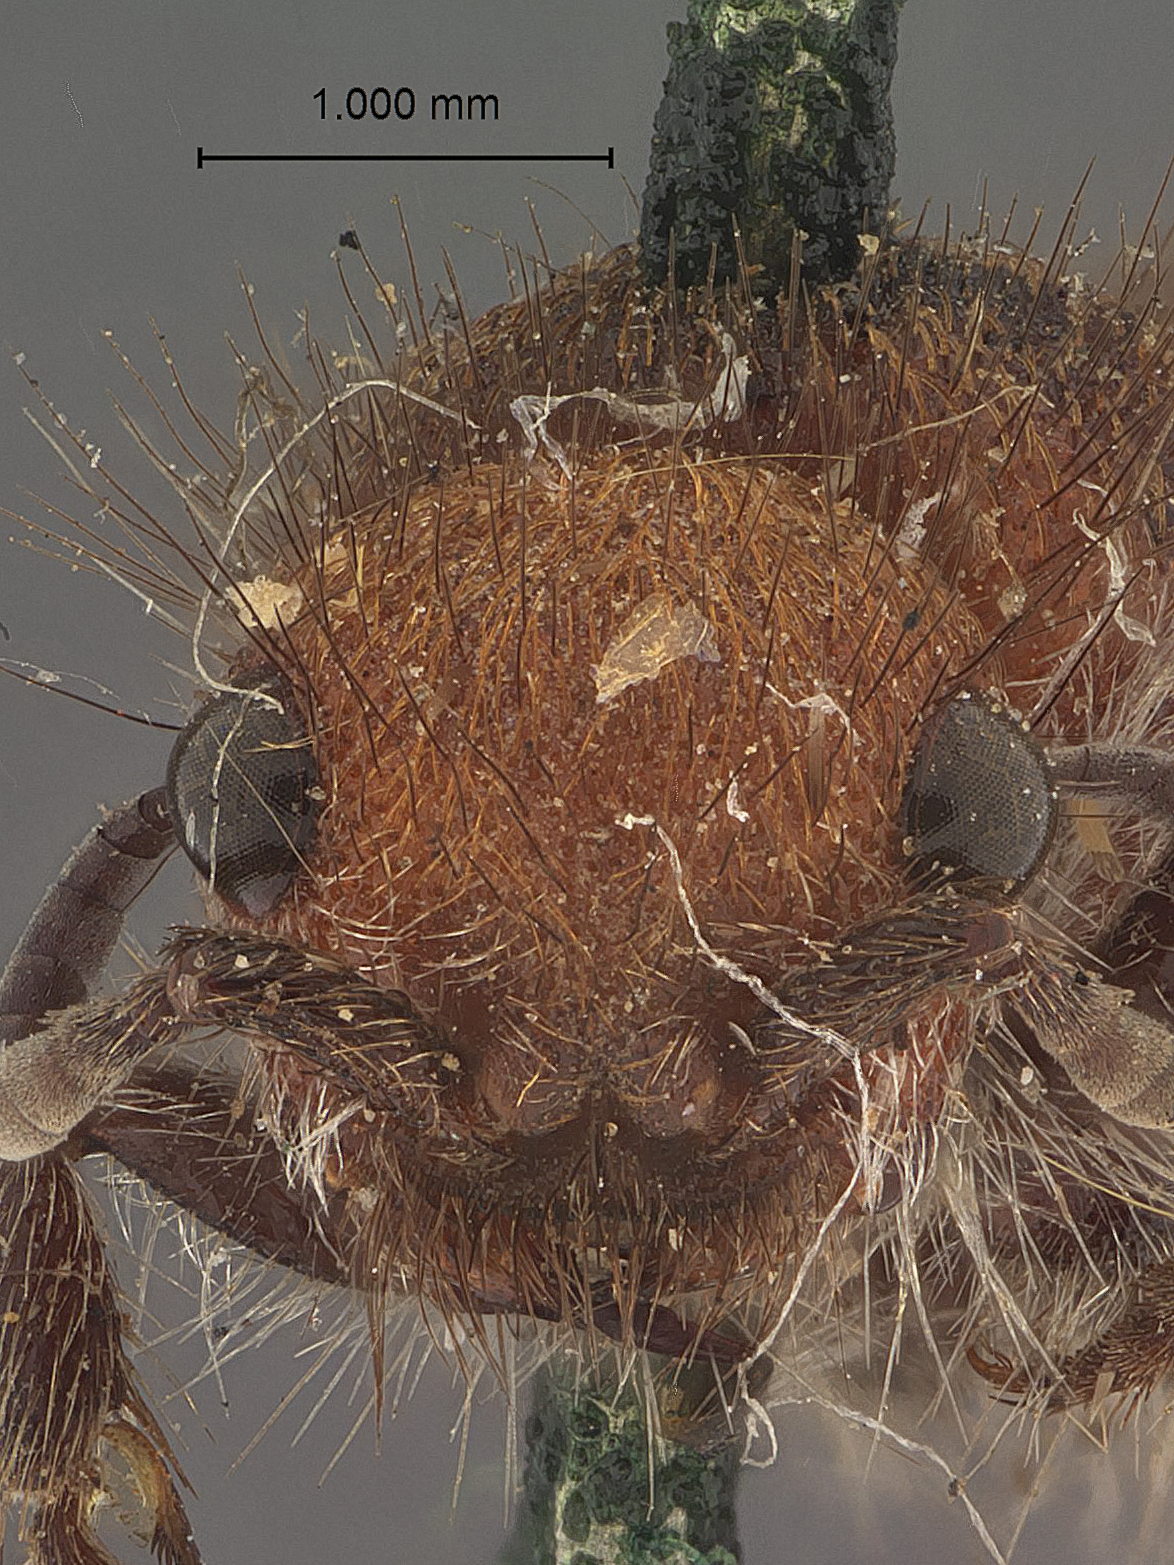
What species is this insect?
Ancistrocerus caenothi (also Dasymutilla colorodella)
